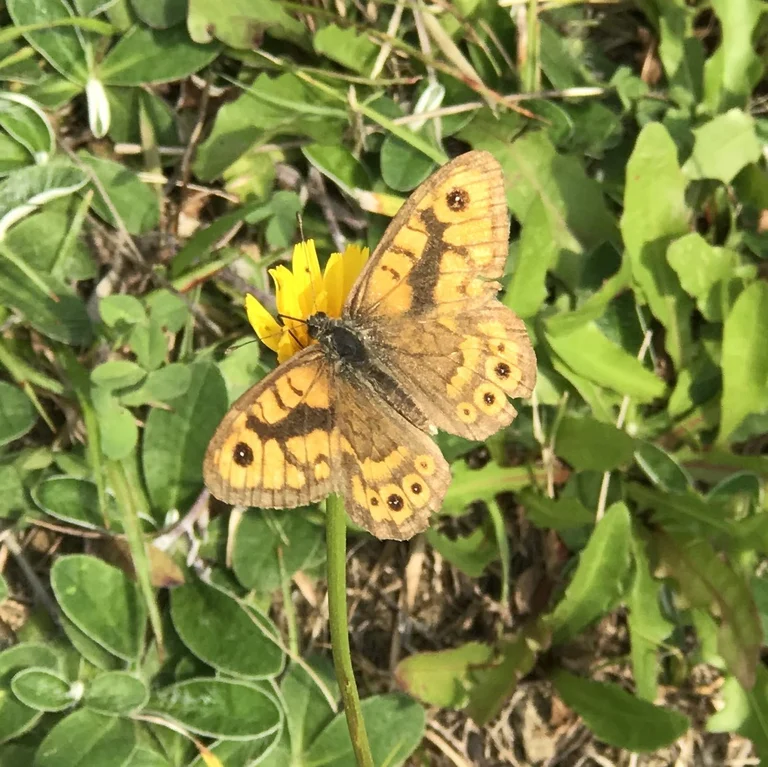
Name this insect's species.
Lasiommata megera (also Pararge megera)
